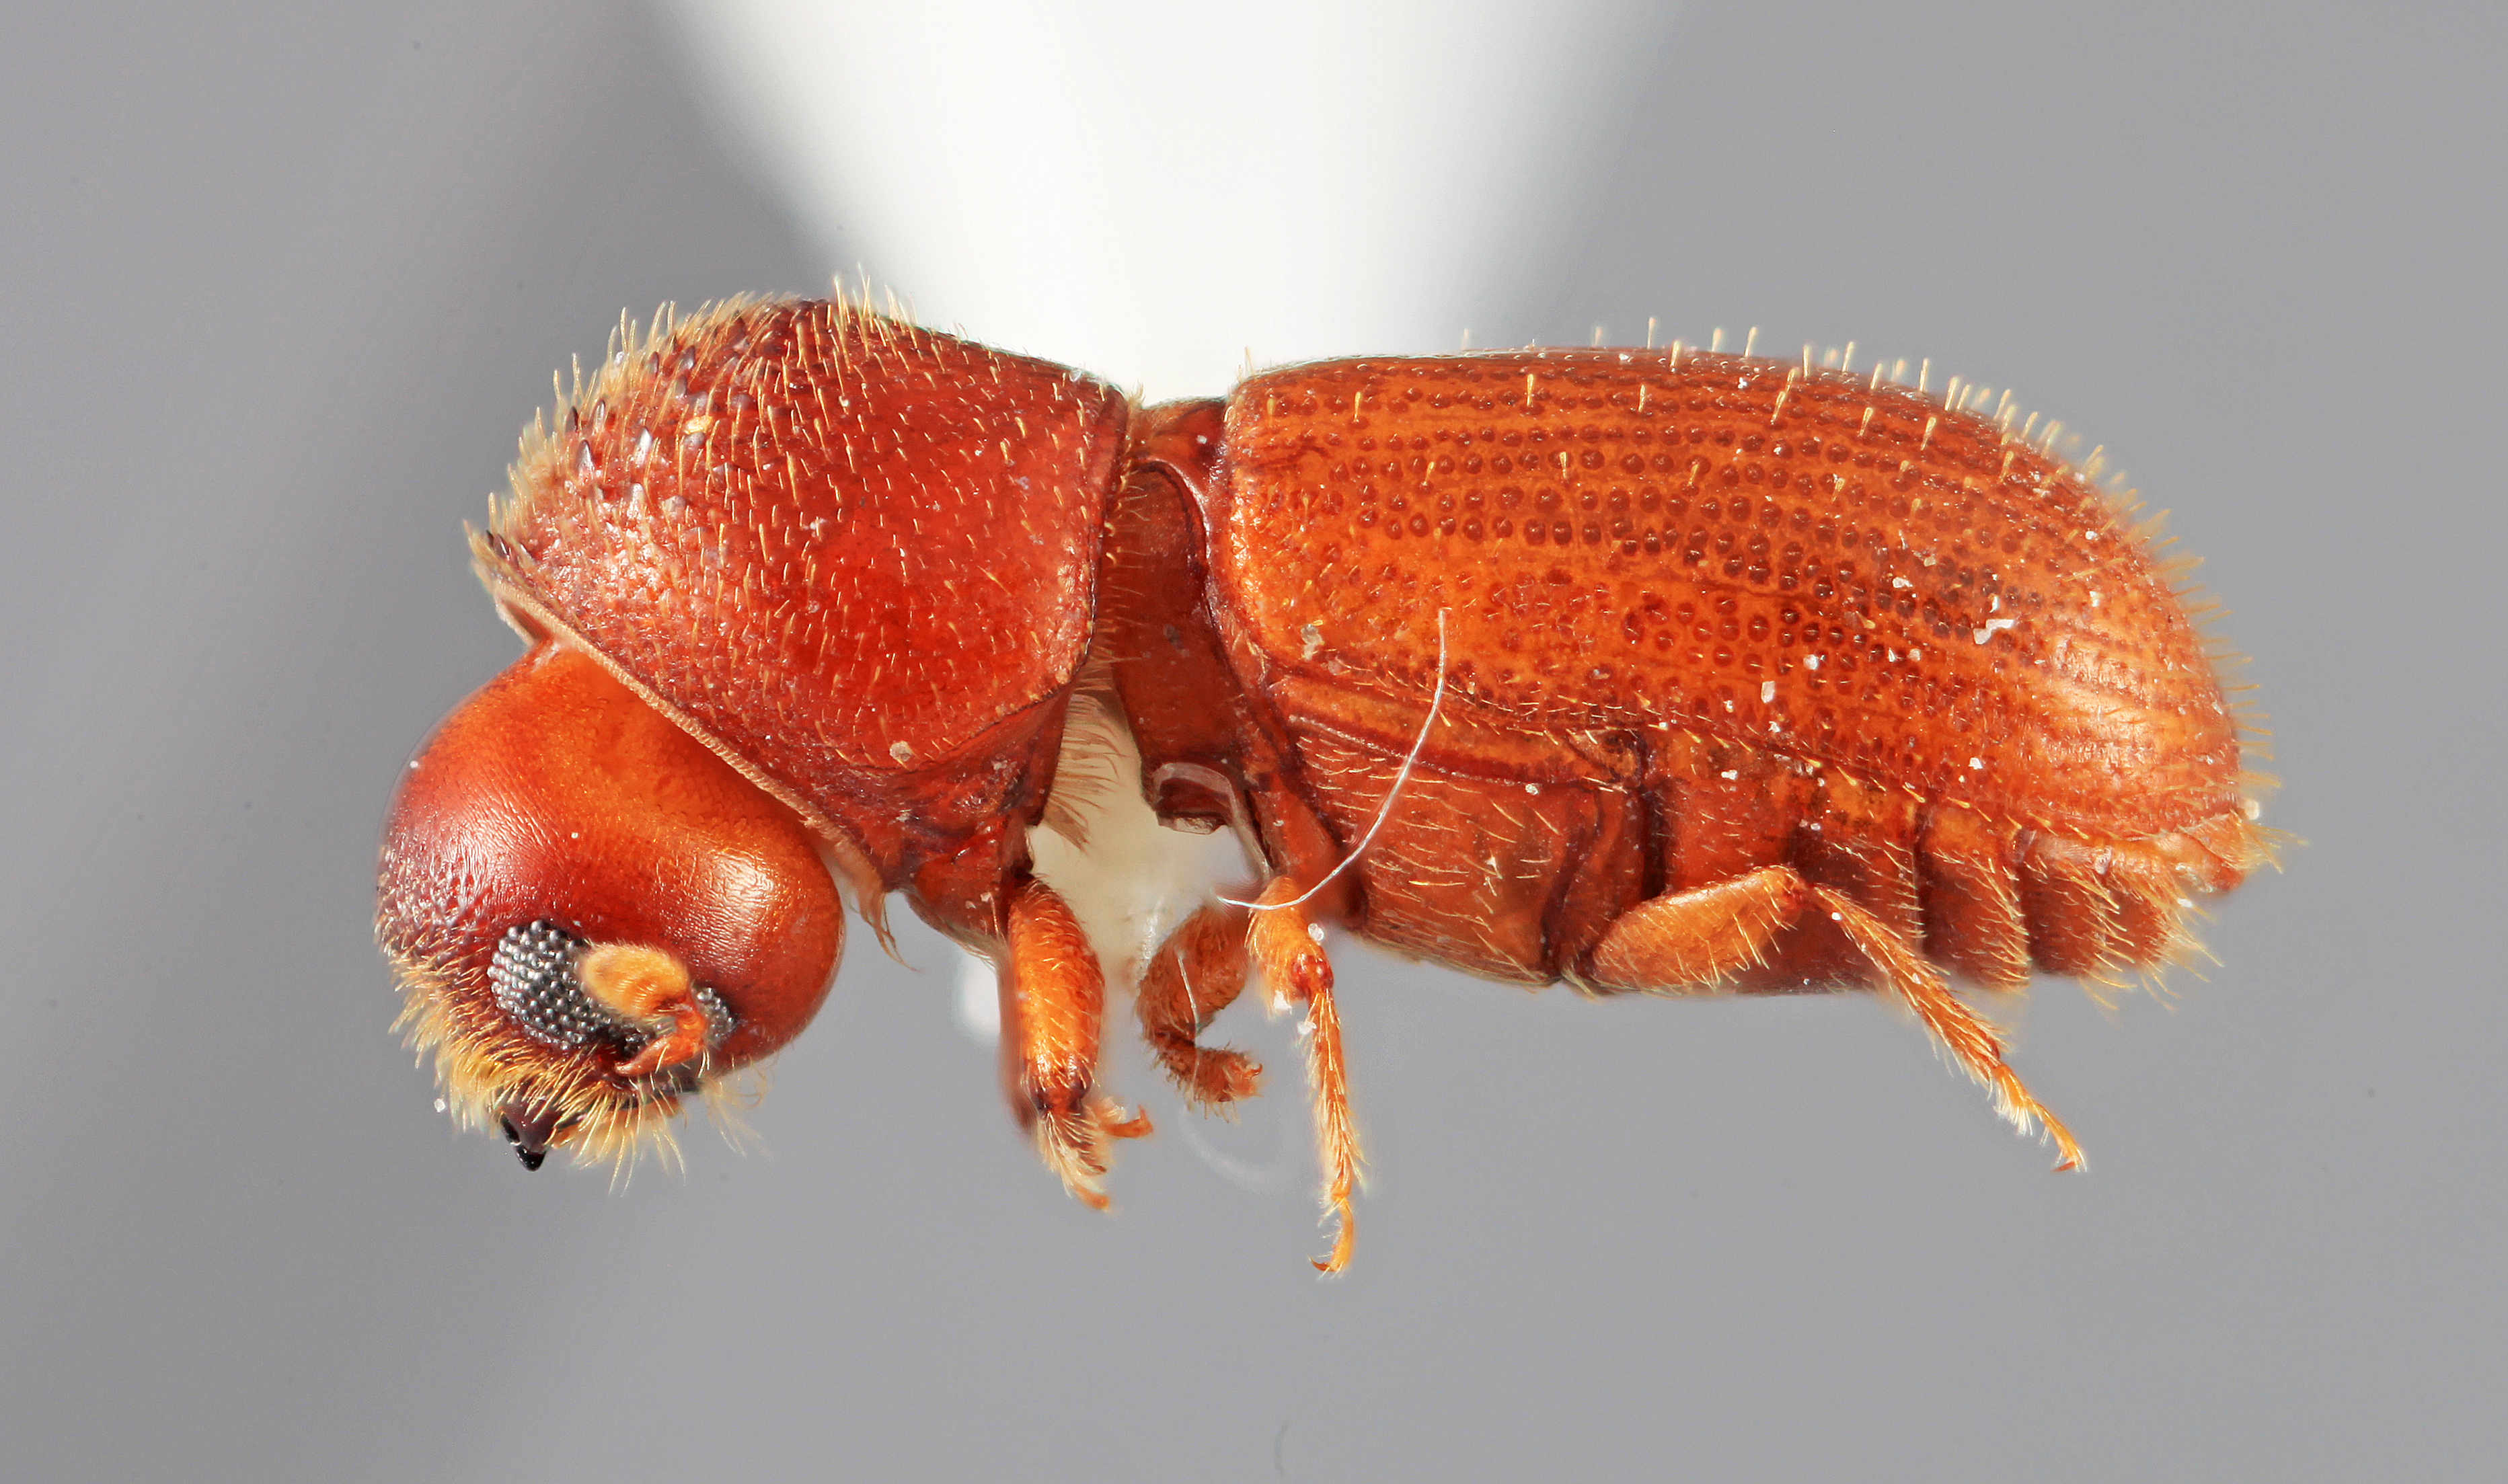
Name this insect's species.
Cryptocarenus coronatus
